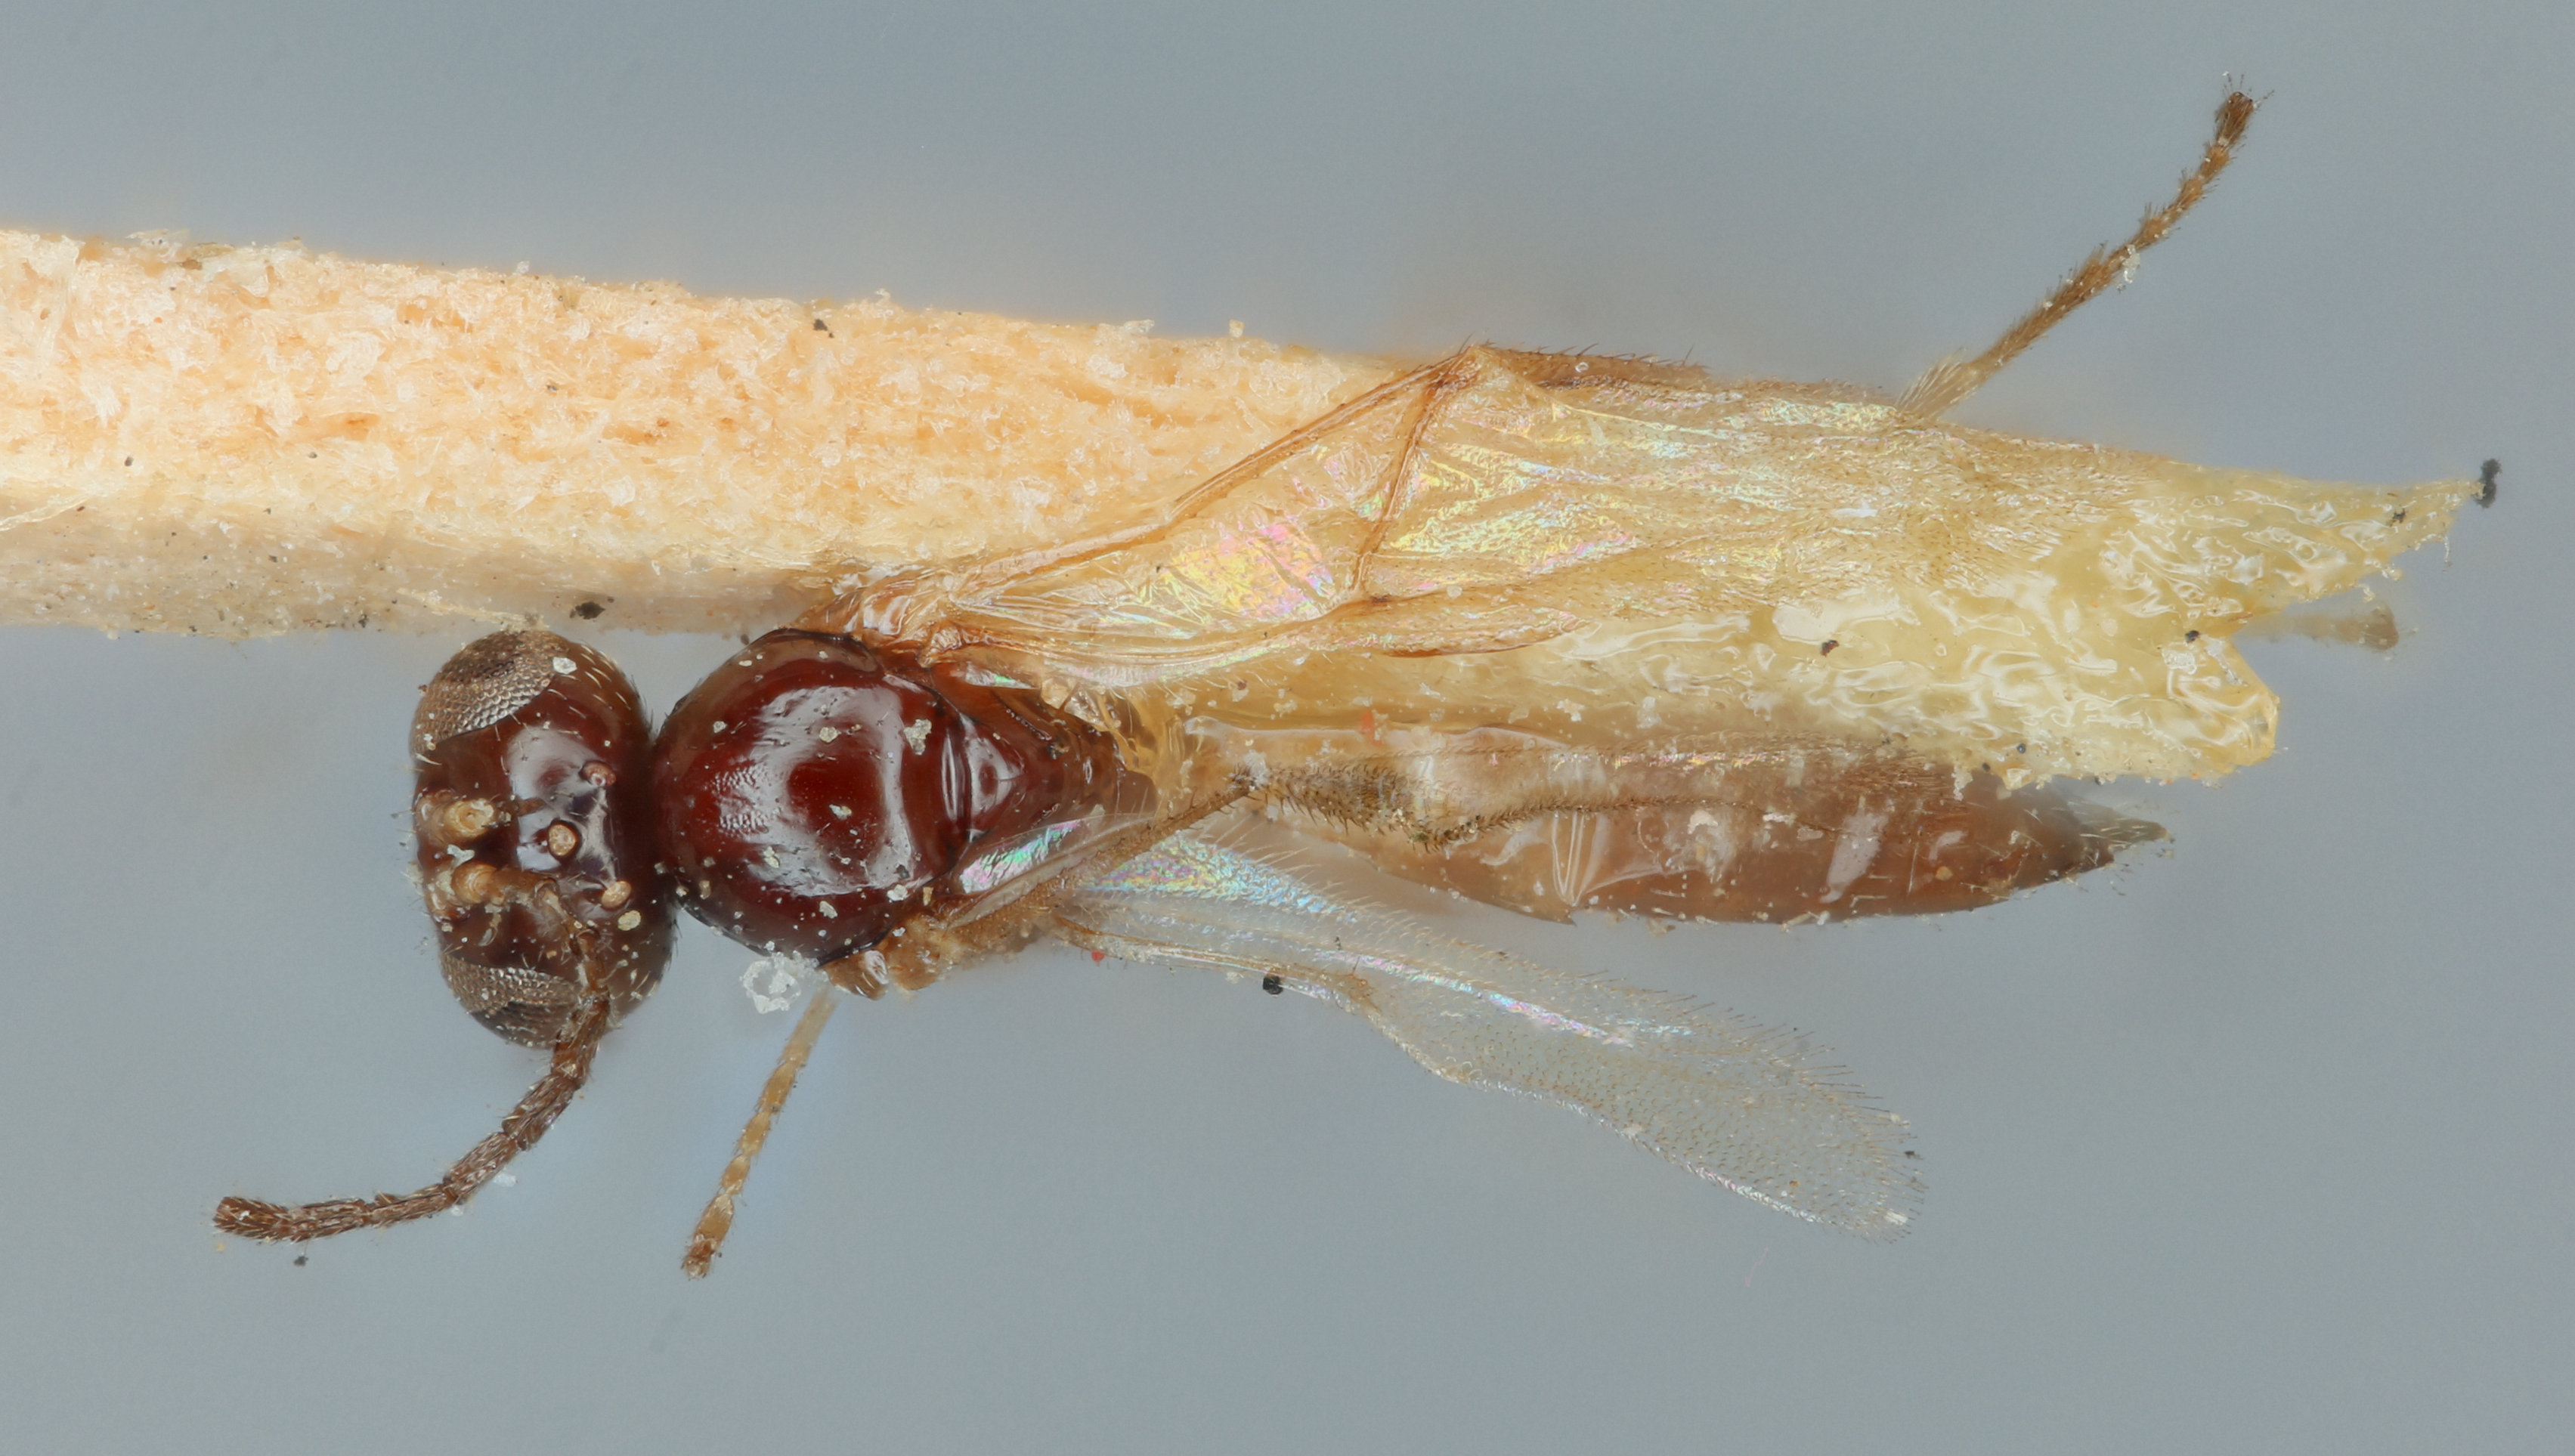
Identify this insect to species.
Lysiphlebus coquilletti
